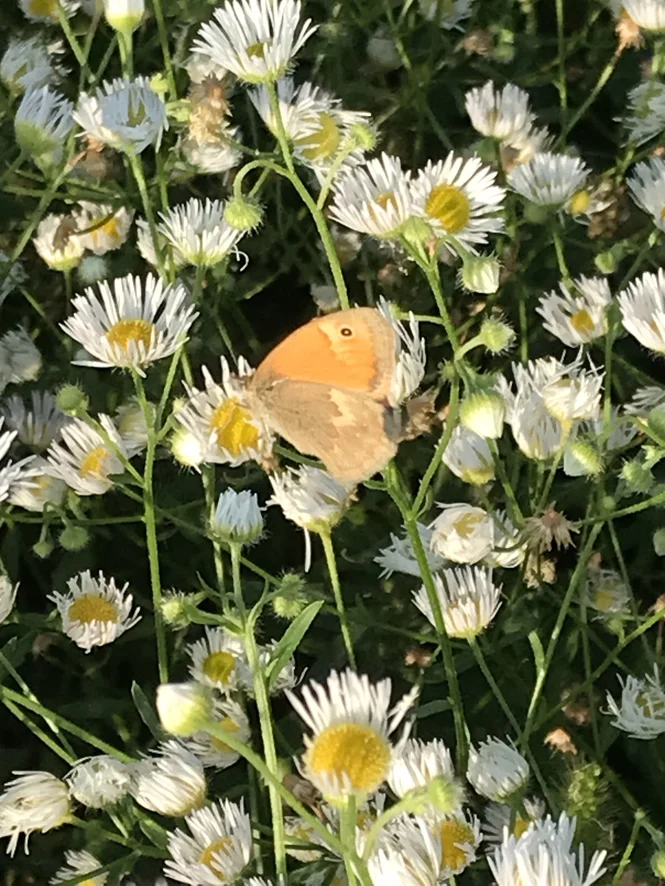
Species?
Coenonympha pamphilus
